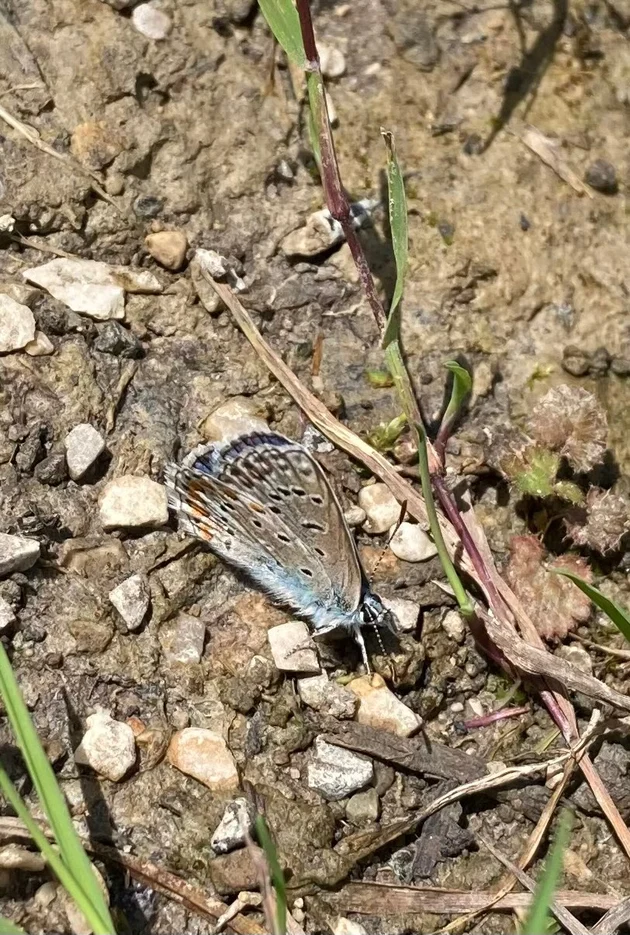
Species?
Polyommatus icarus
